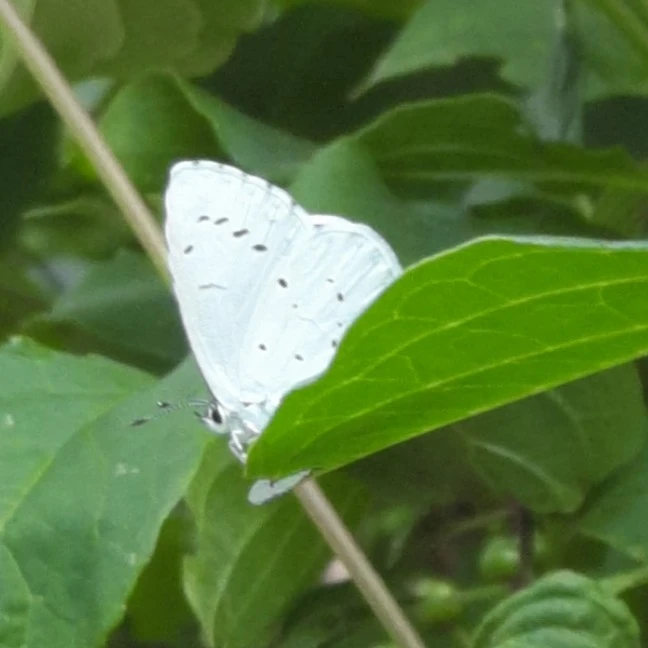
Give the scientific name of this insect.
Celastrina argiolus
